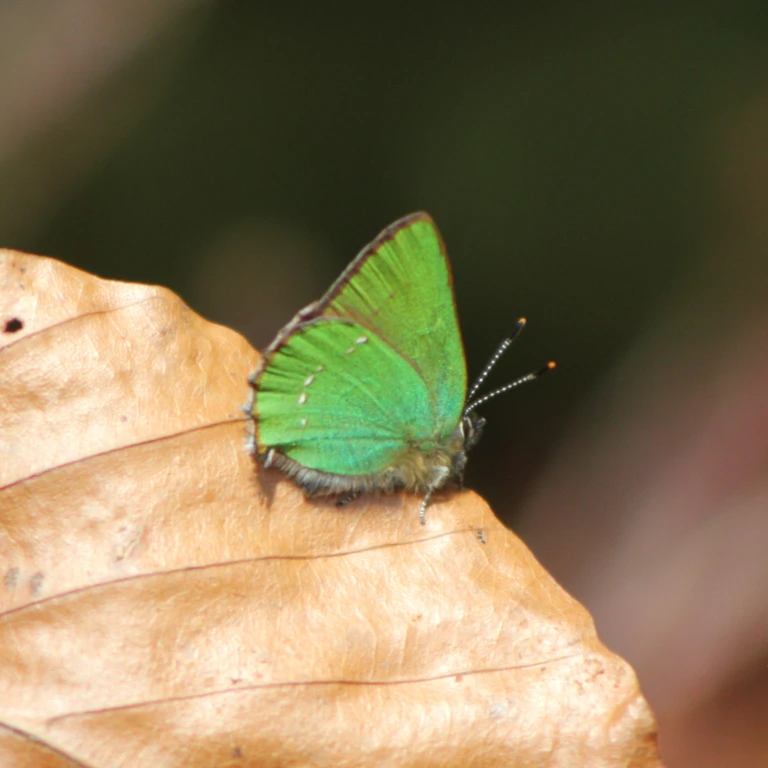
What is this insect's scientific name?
Callophrys rubi
